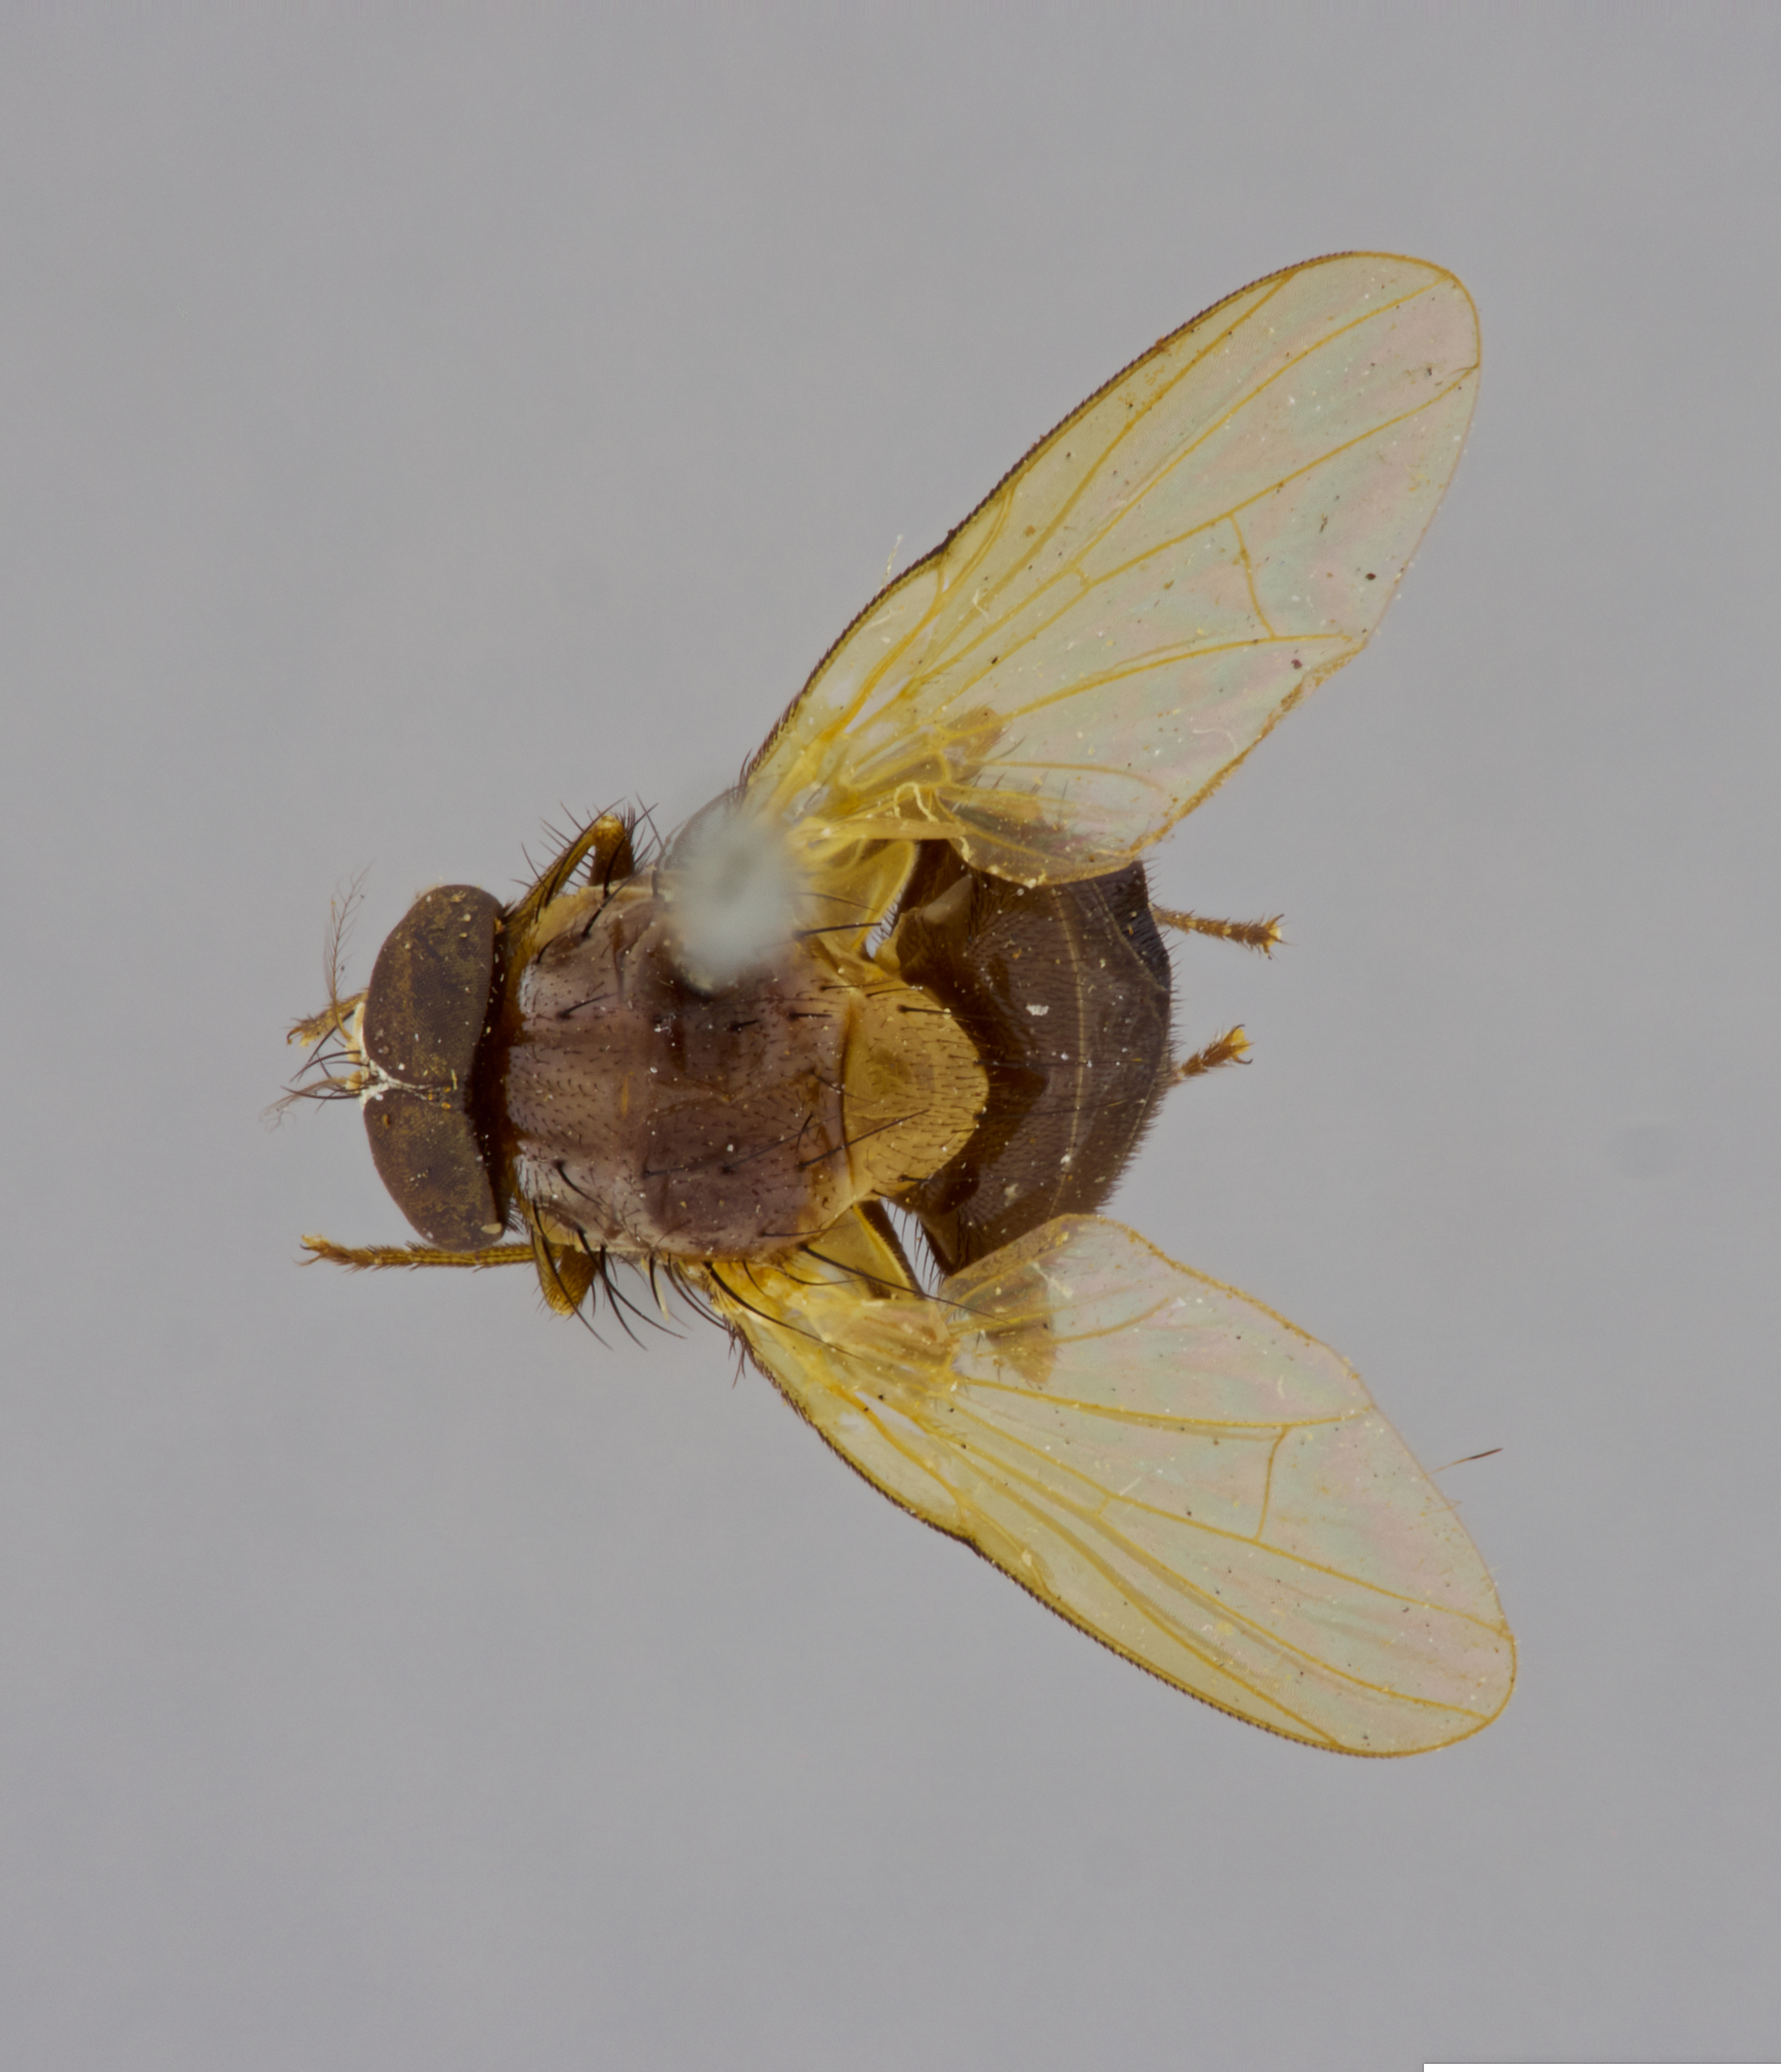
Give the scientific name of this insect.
Dichaetomyia atratula
